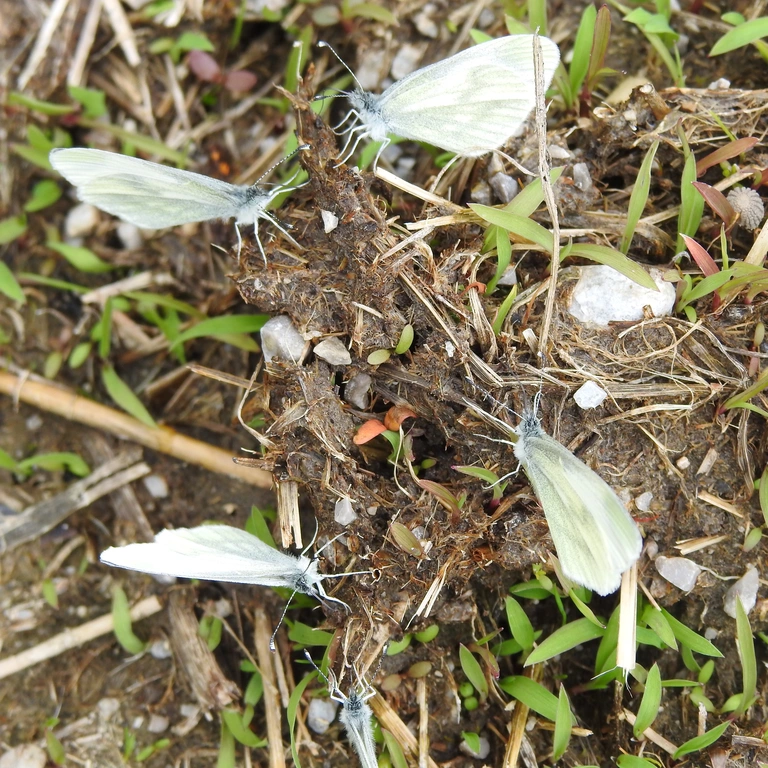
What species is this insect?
Leptidea sinapis/juvernica
